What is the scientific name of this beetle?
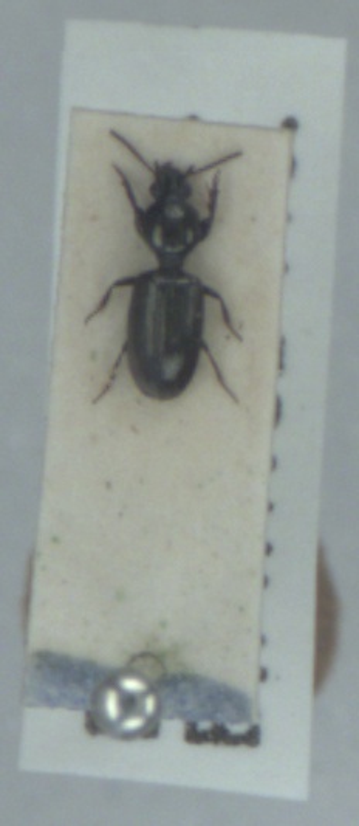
Dyschirius salinus
